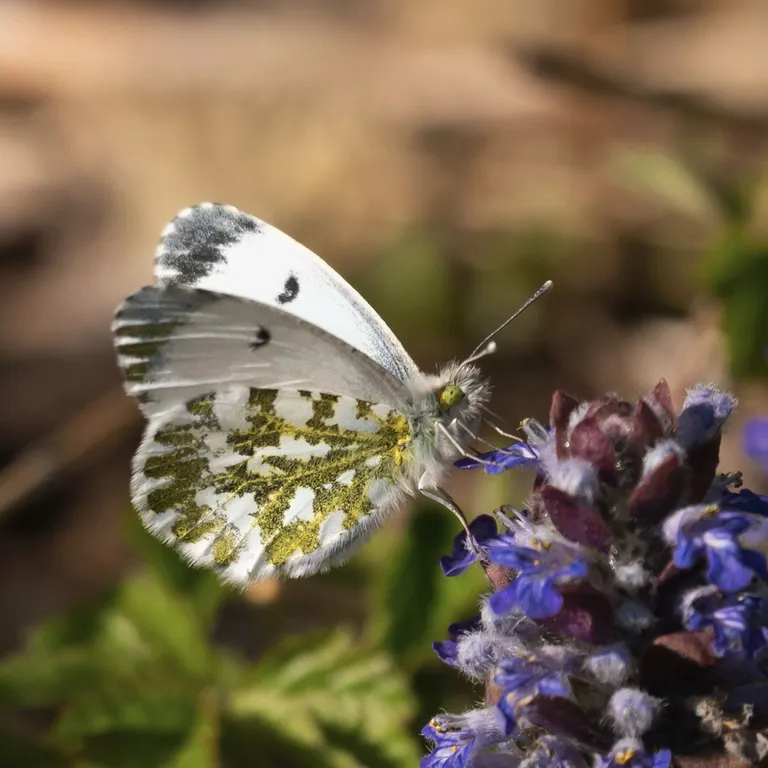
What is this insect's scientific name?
Anthocharis cardamines
